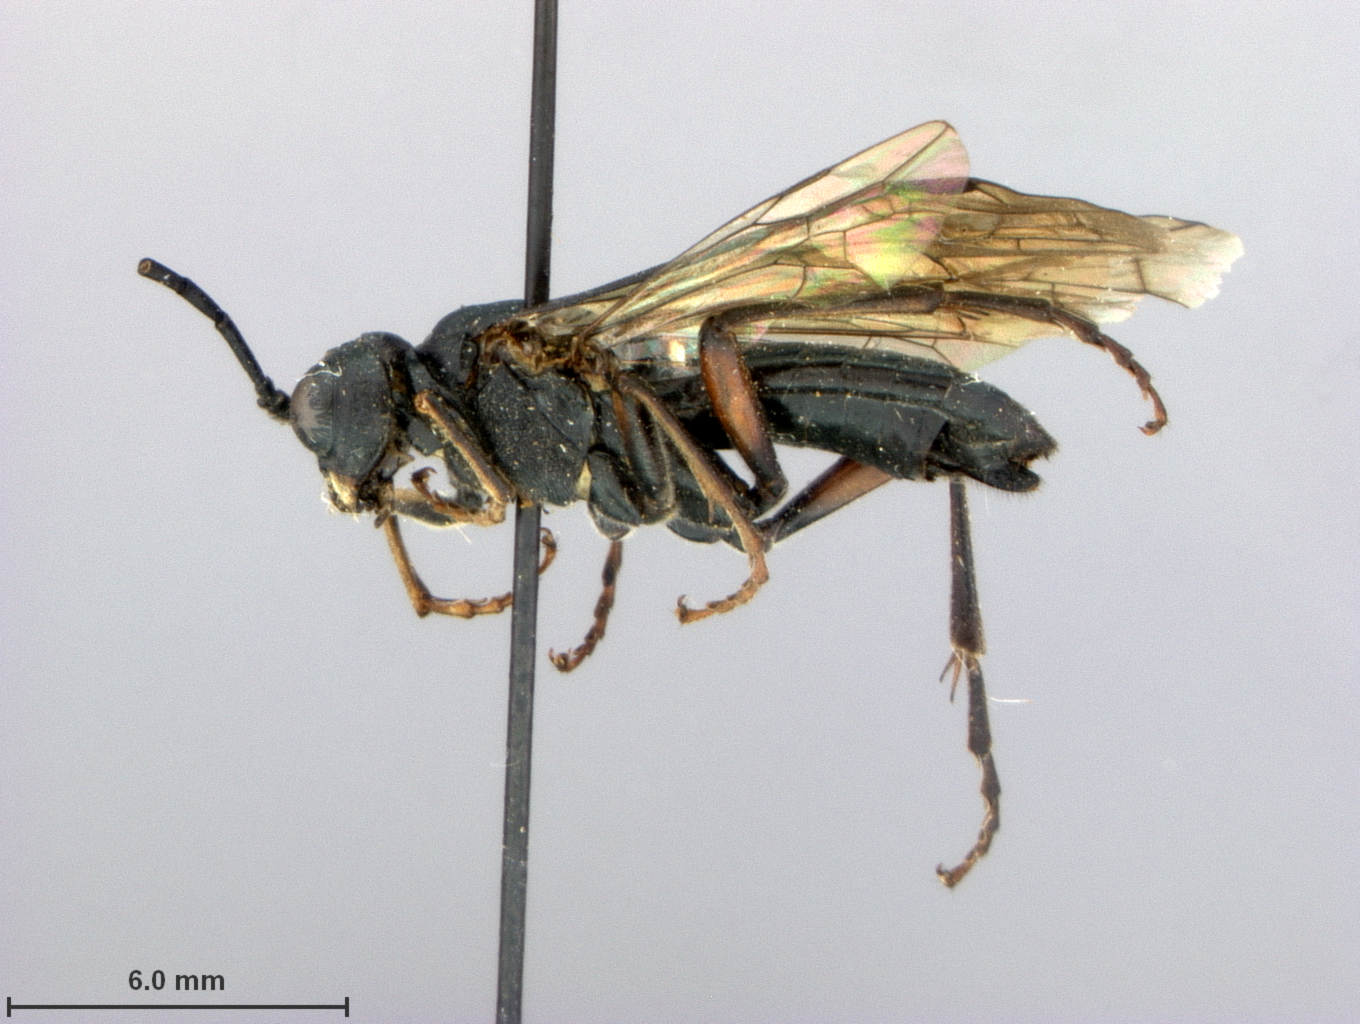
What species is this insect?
Tenthredo zaraxana
